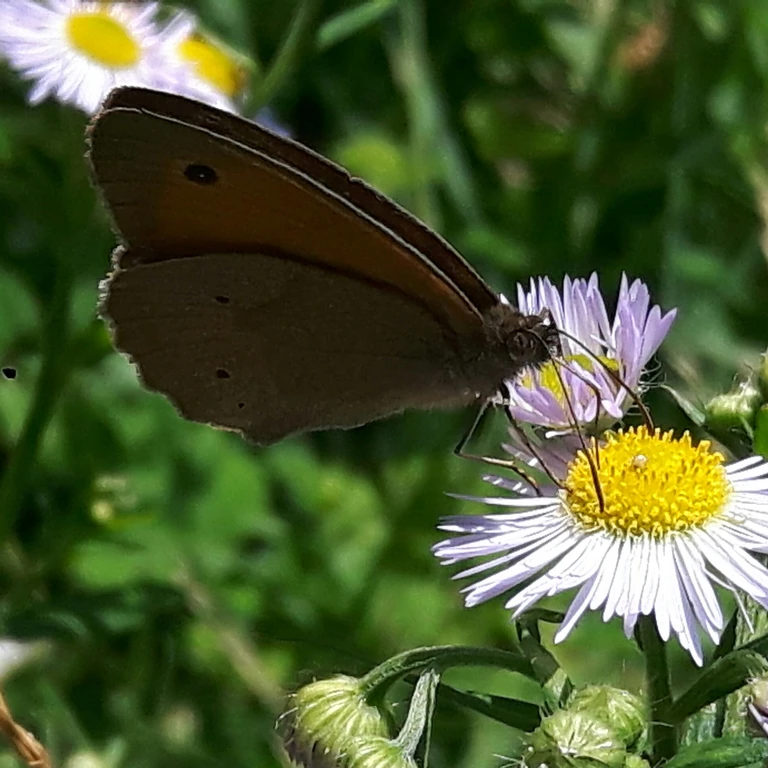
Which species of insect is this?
Maniola jurtina
